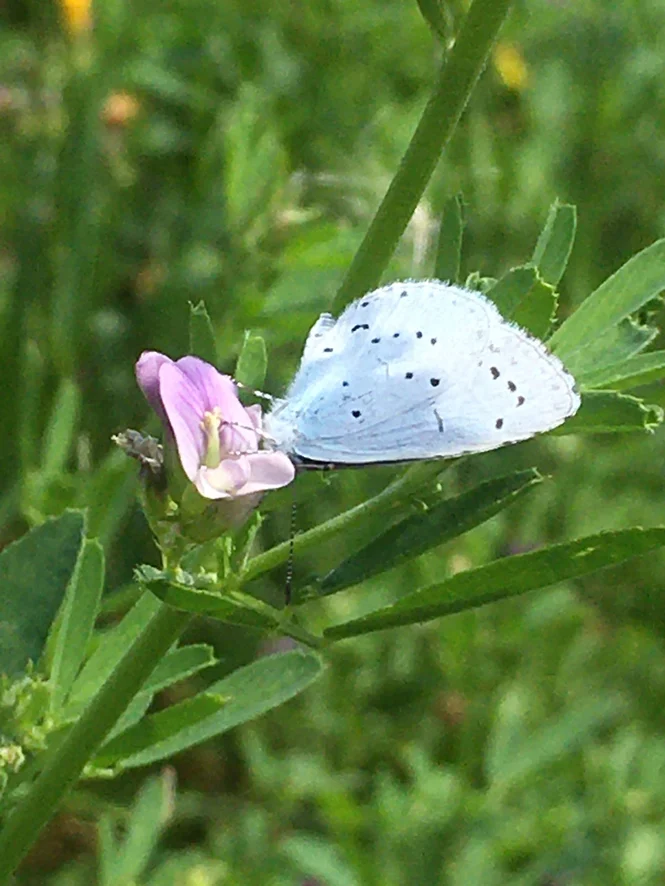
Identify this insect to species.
Celastrina argiolus
